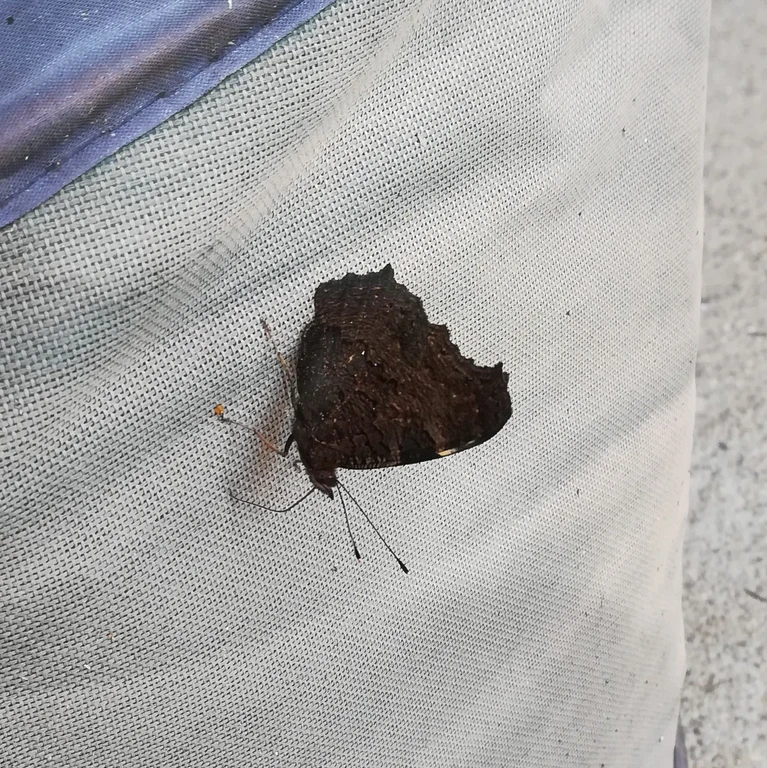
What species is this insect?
Aglais io
